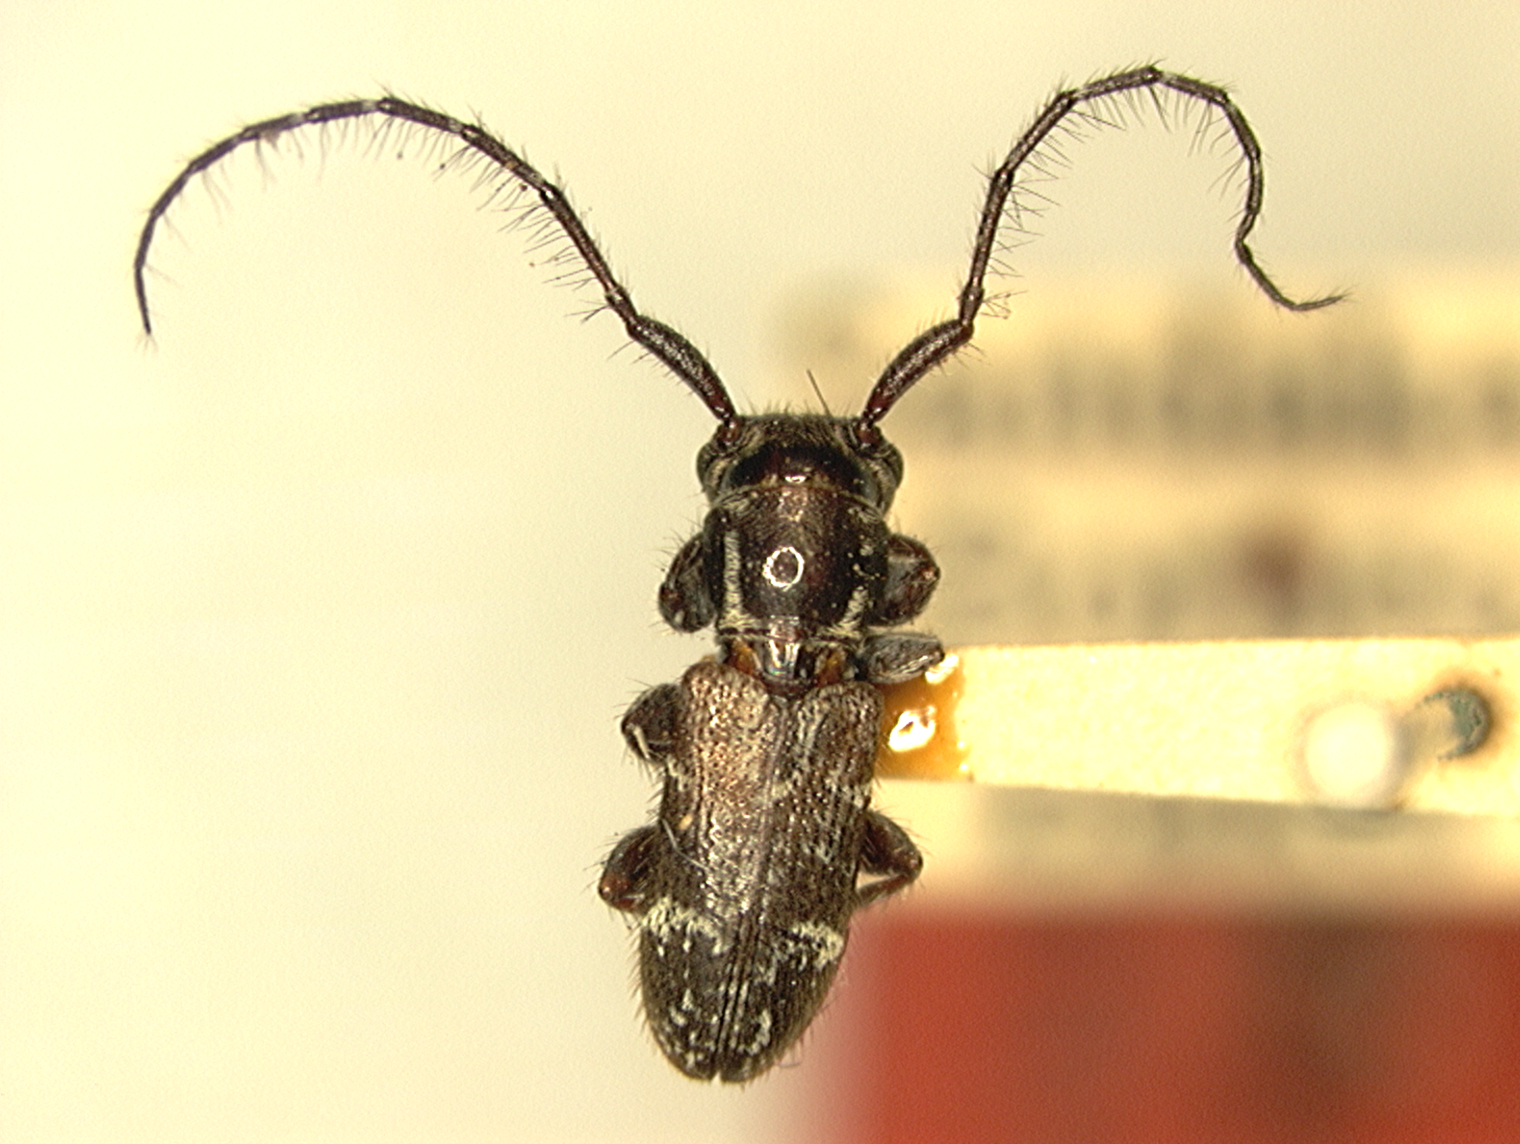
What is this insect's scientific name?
Neoegesina ornata
